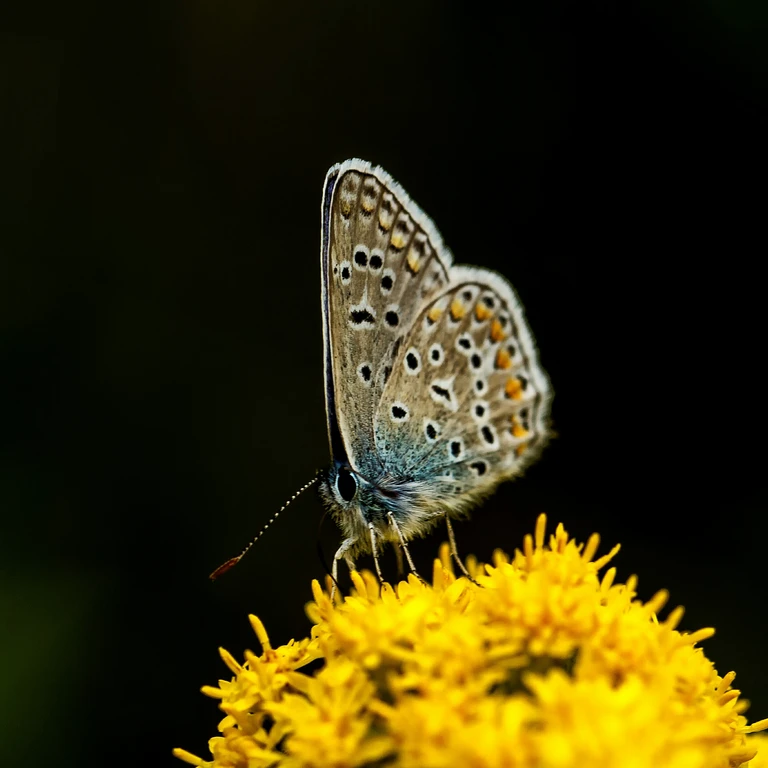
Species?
Polyommatus icarus
